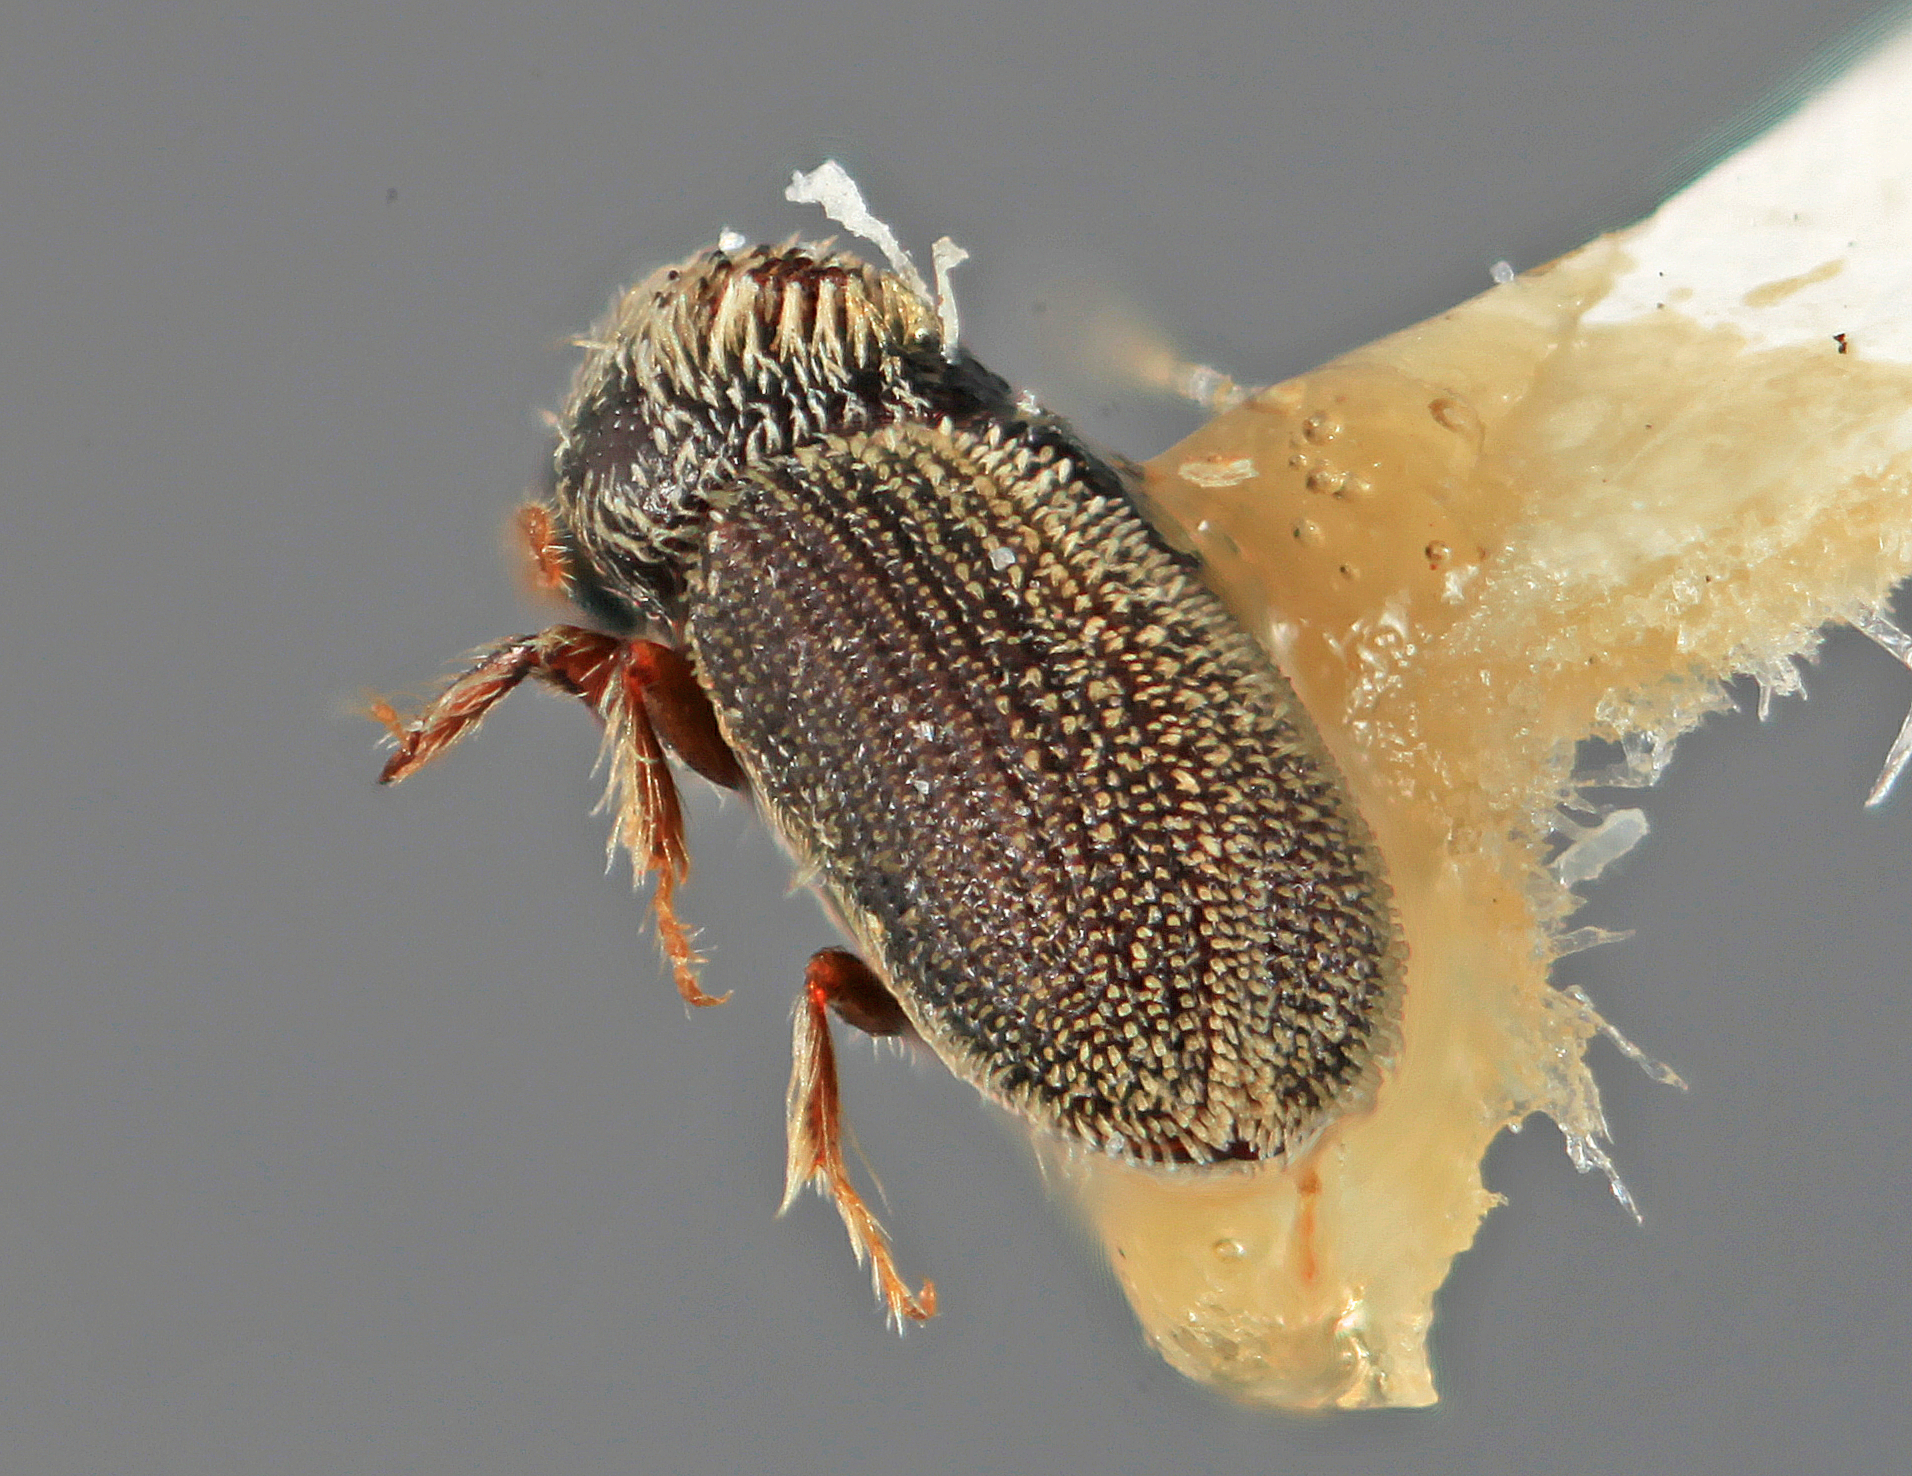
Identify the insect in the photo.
Aphanocleptus coniferae (also Pseudothysanoes coniferae)
